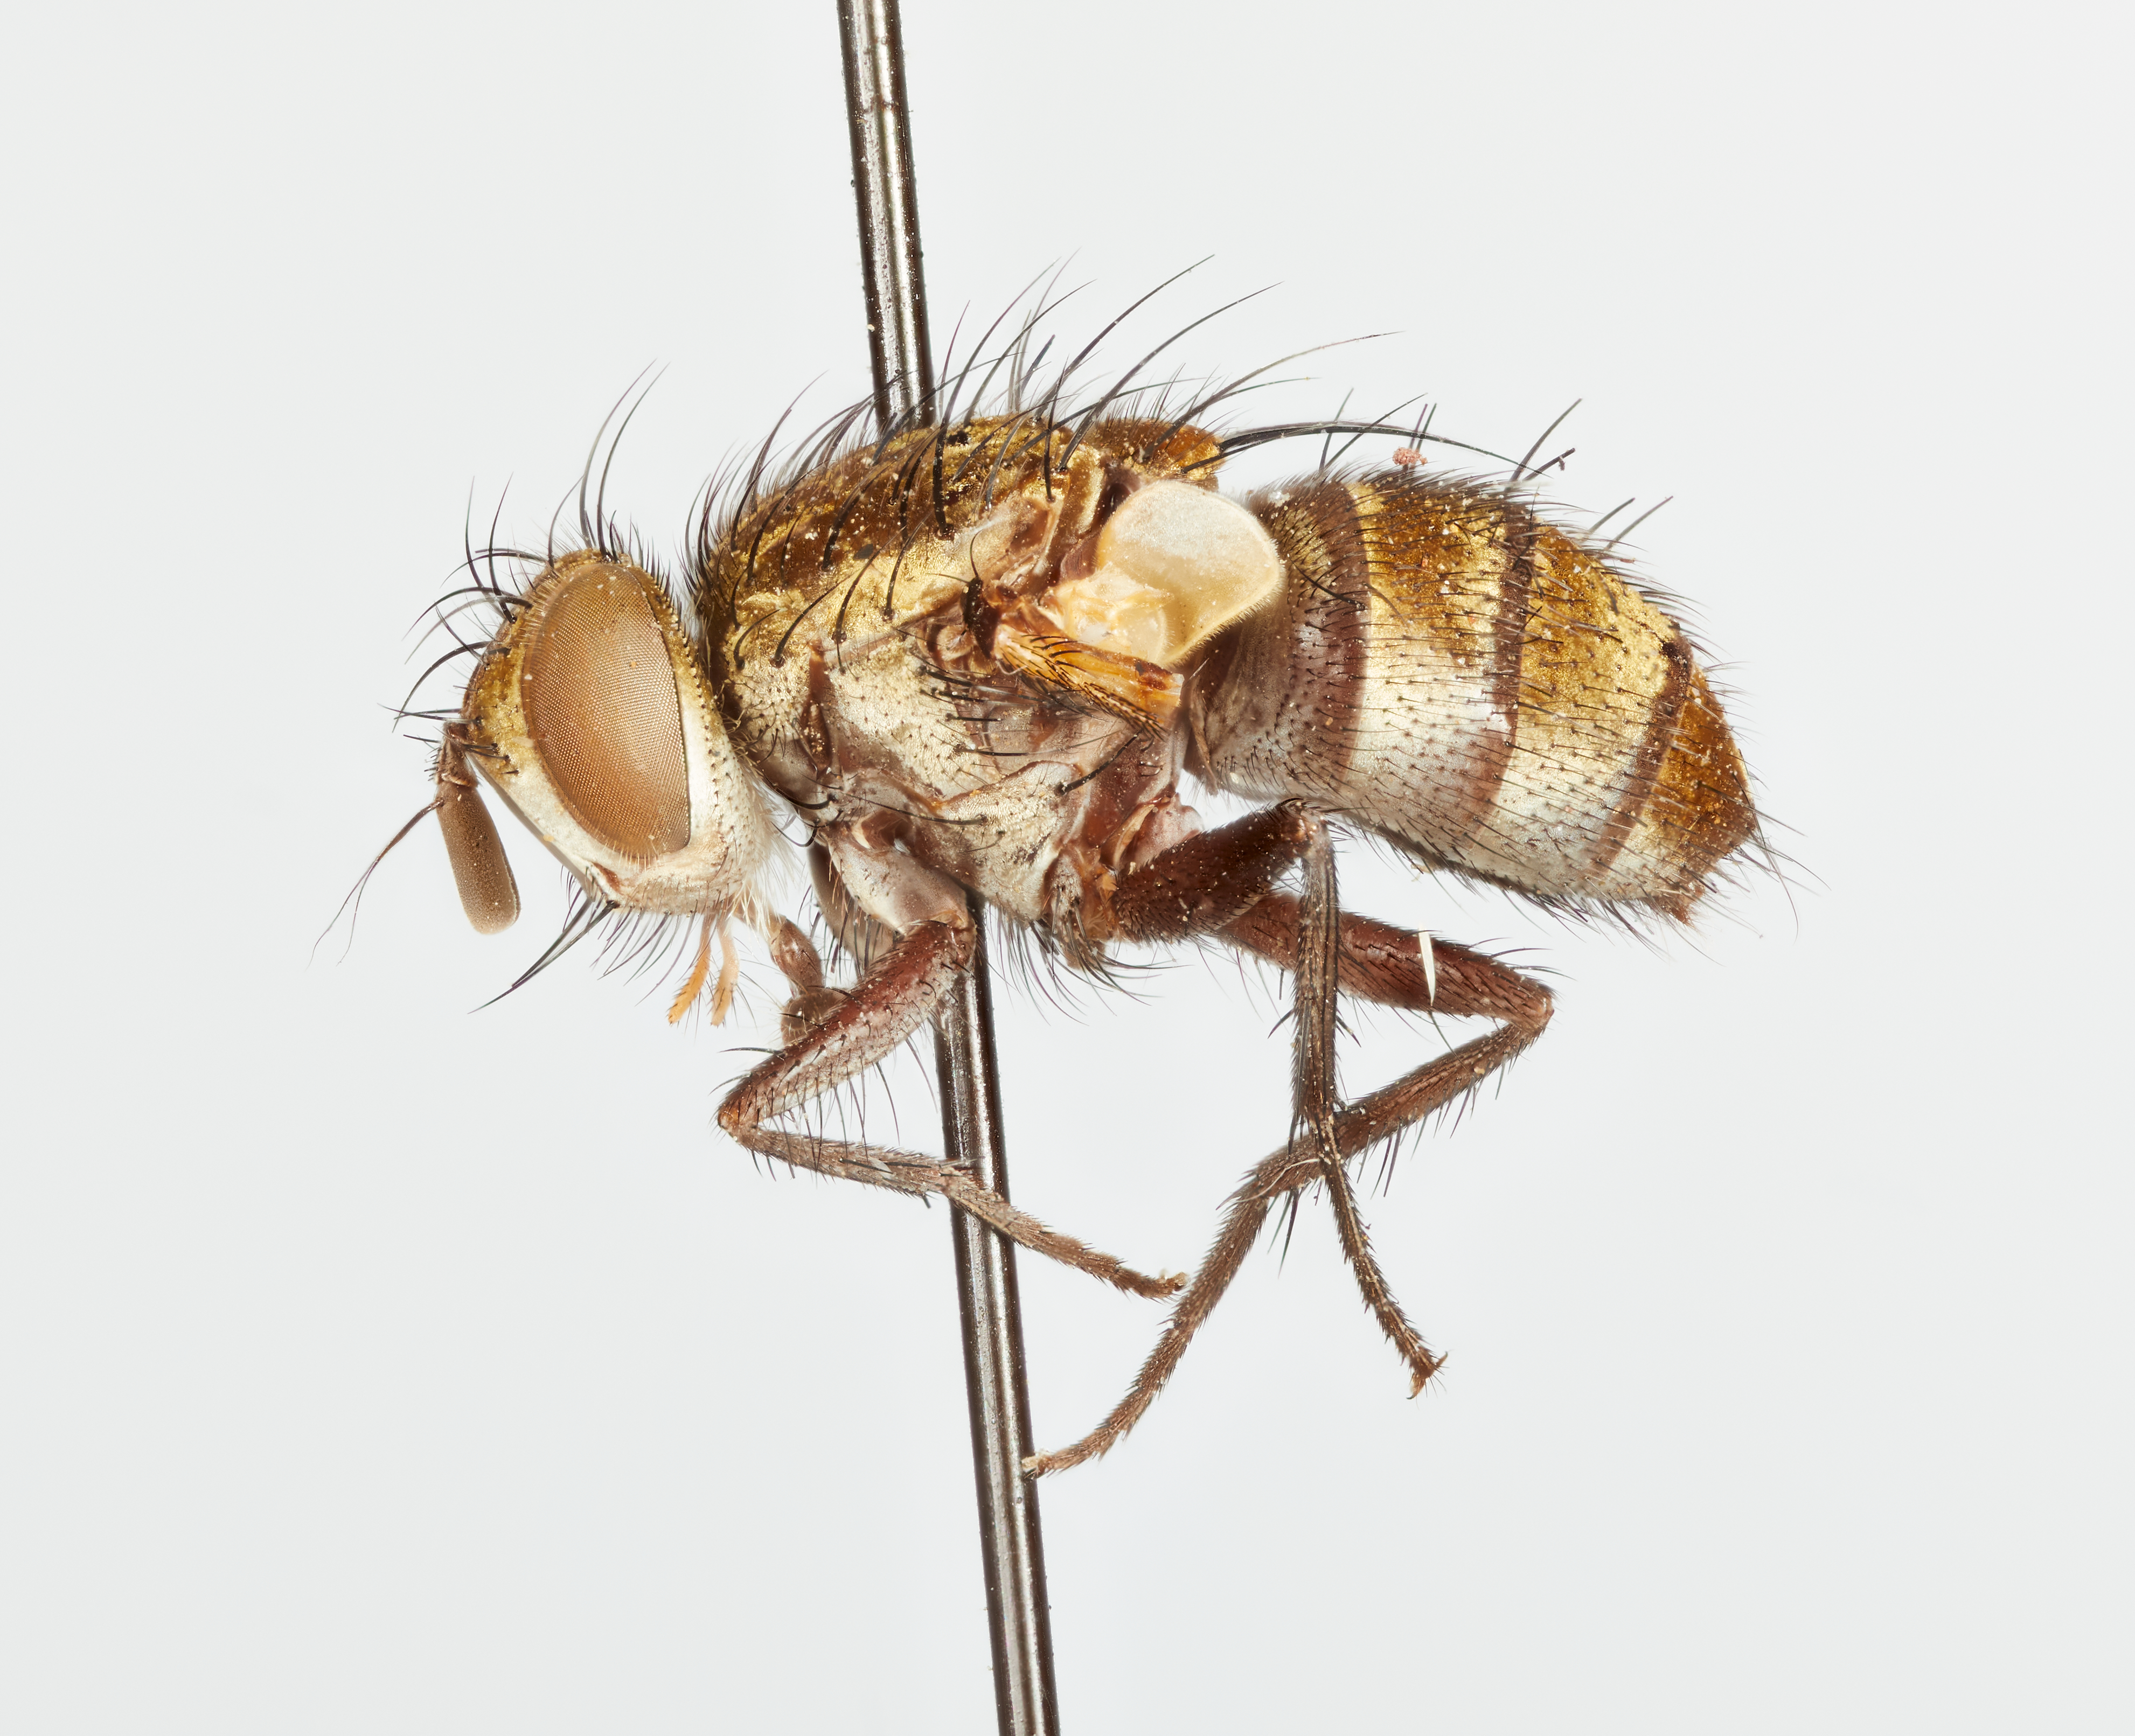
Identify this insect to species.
Zenillia marginata
